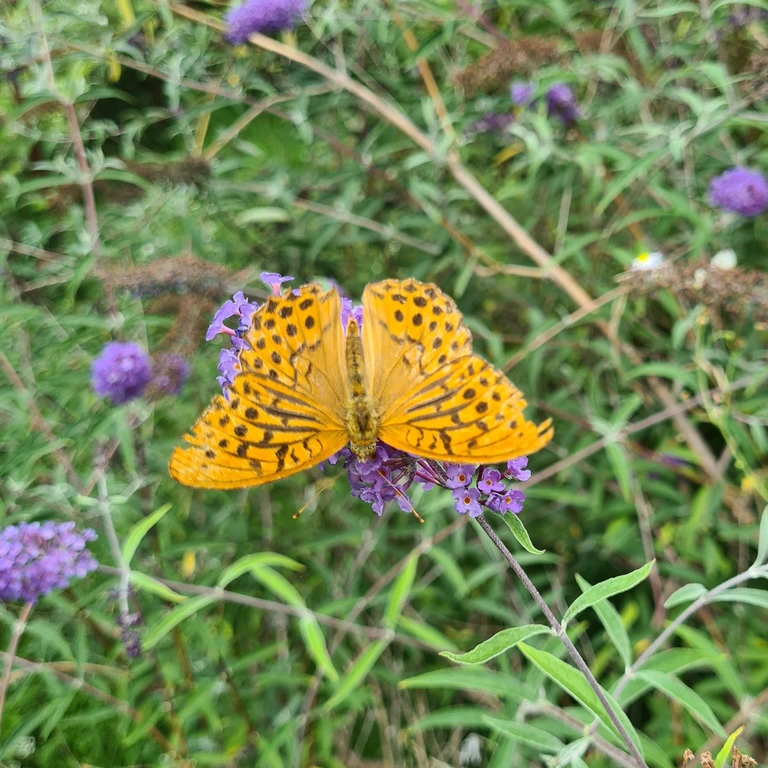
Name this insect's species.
Argynnis paphia
